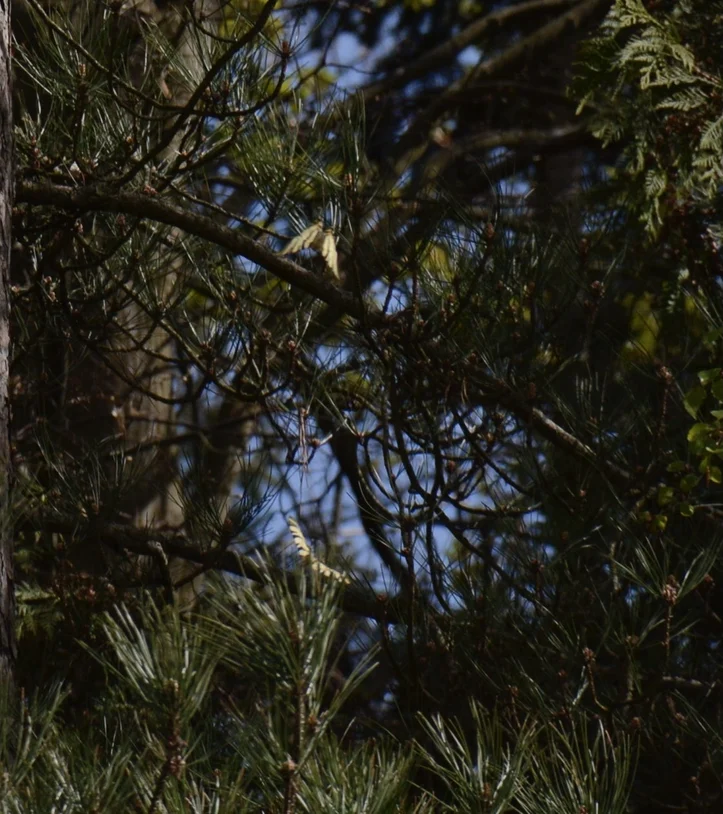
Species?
Iphiclides podalirius
